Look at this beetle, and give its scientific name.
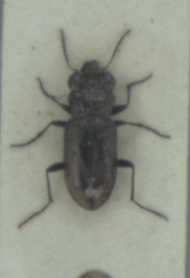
Notiophilus biguttatus
